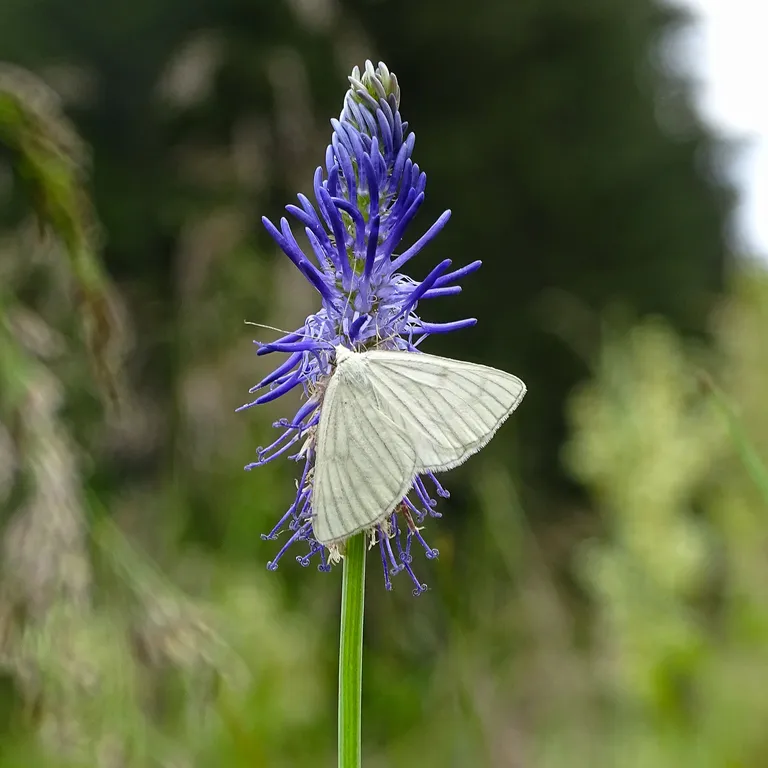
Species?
Siona lineata
